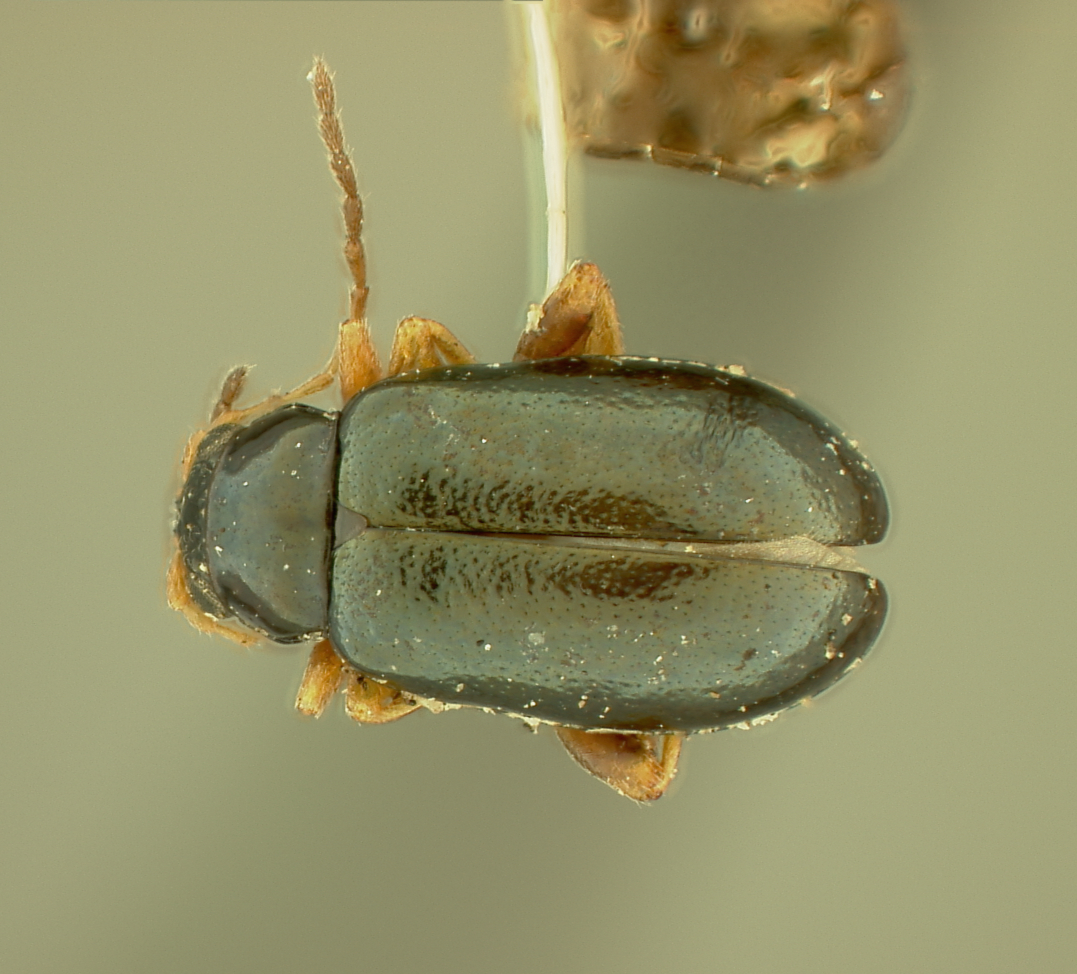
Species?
Palaeothona arizonensis
